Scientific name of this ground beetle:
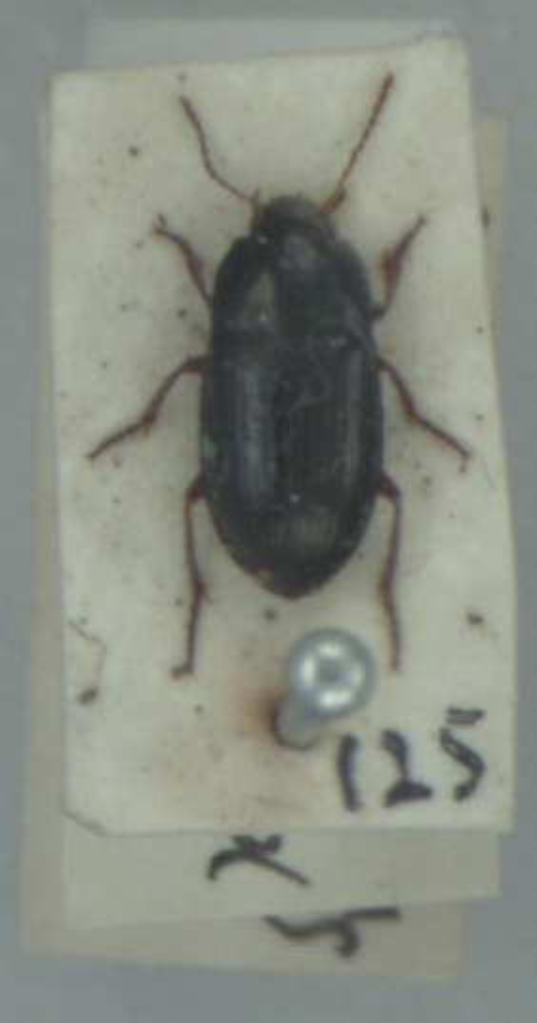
Amara familiaris
